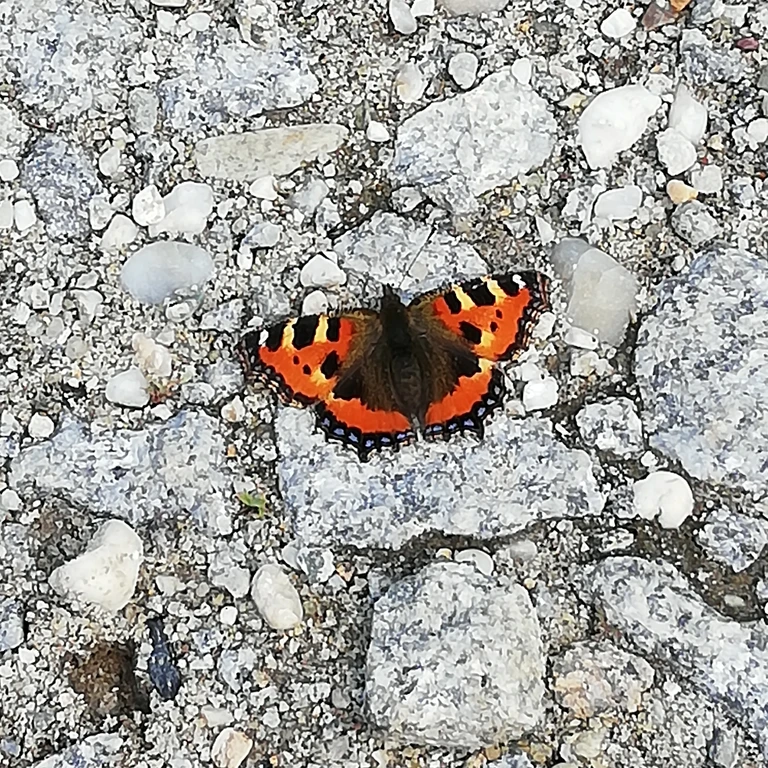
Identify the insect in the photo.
Aglais urticae
